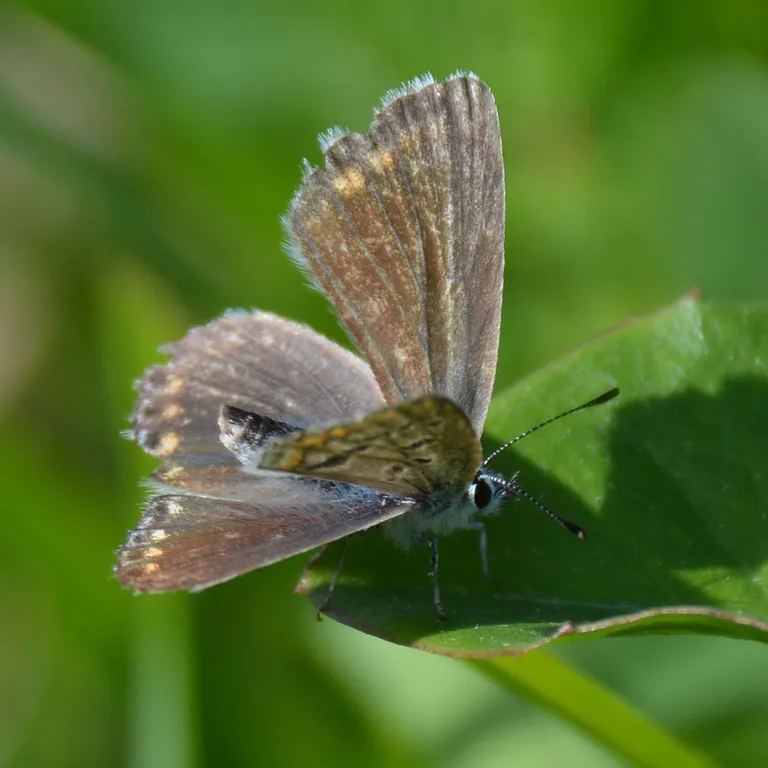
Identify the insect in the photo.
Polyommatus icarus
